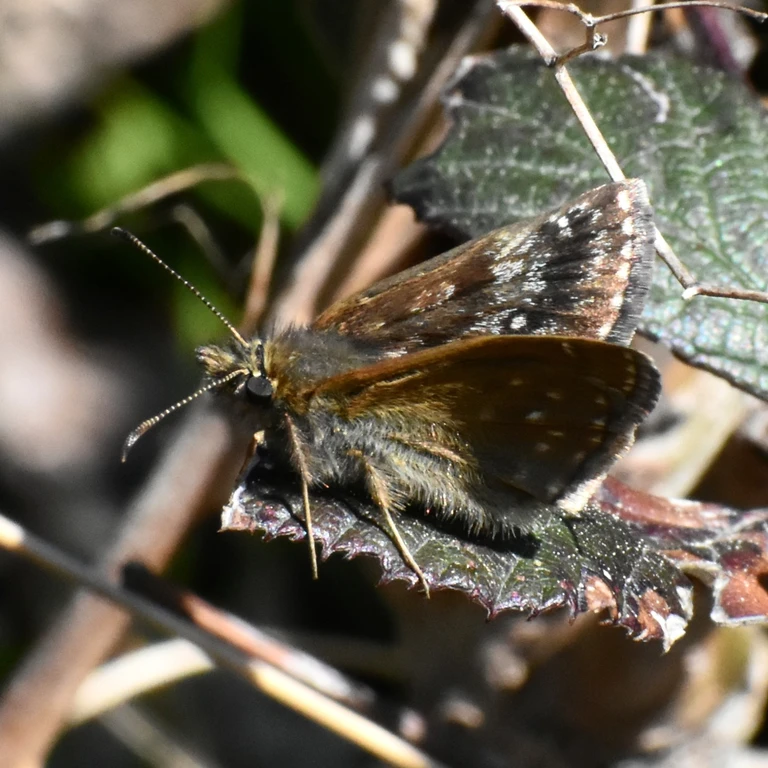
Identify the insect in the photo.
Erynnis tages
